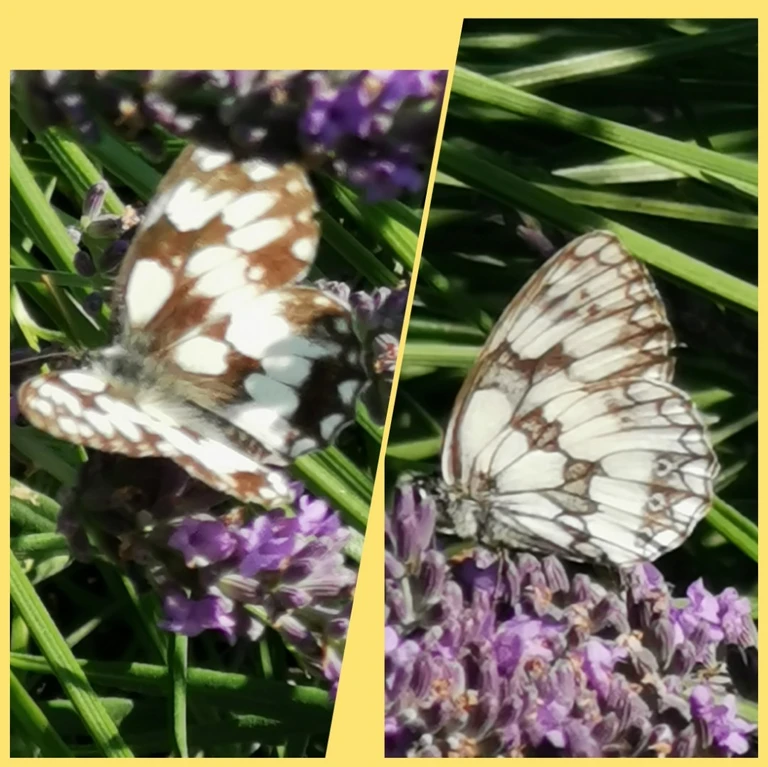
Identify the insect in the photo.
Melanargia galathea
